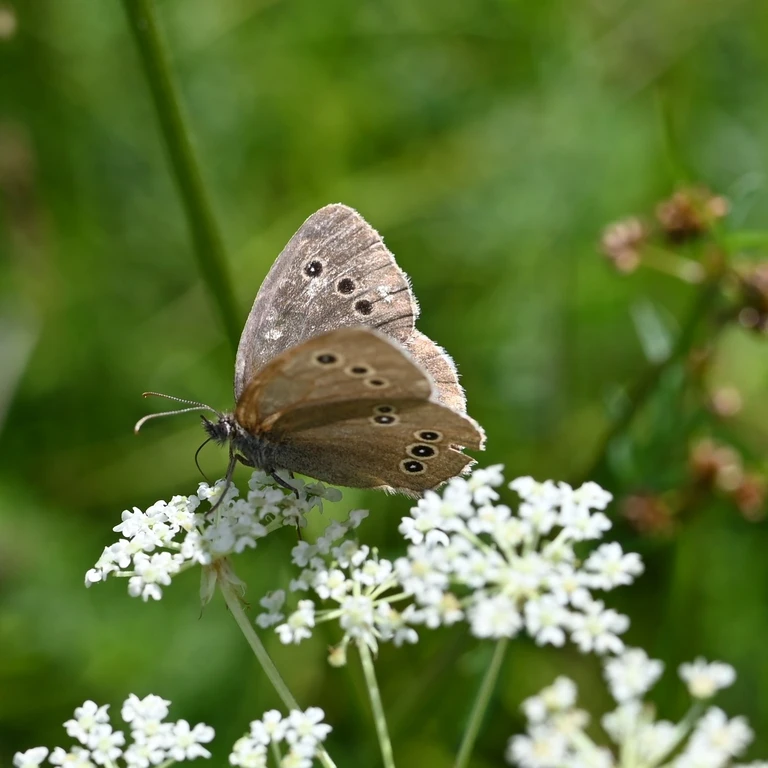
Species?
Aphantopus hyperantus
